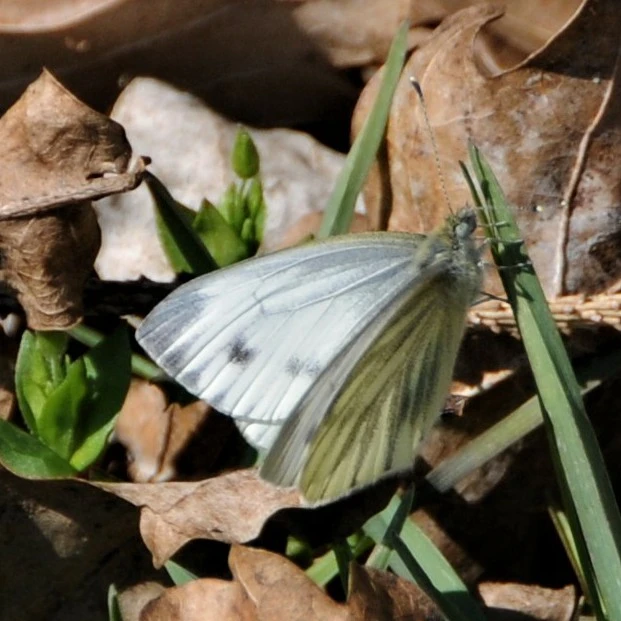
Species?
Pieris napi
